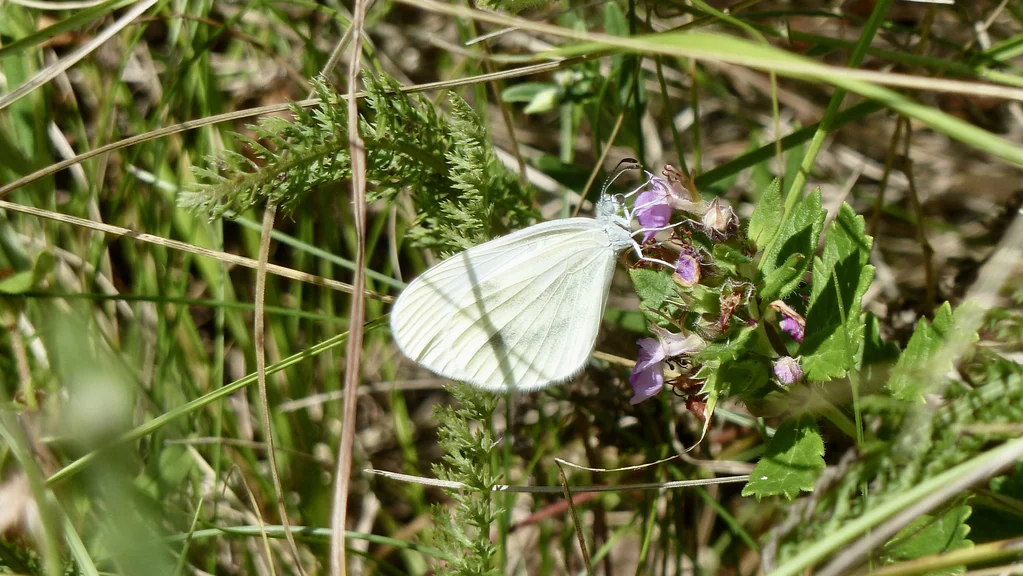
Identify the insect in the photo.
Leptidea sinapis/juvernica
